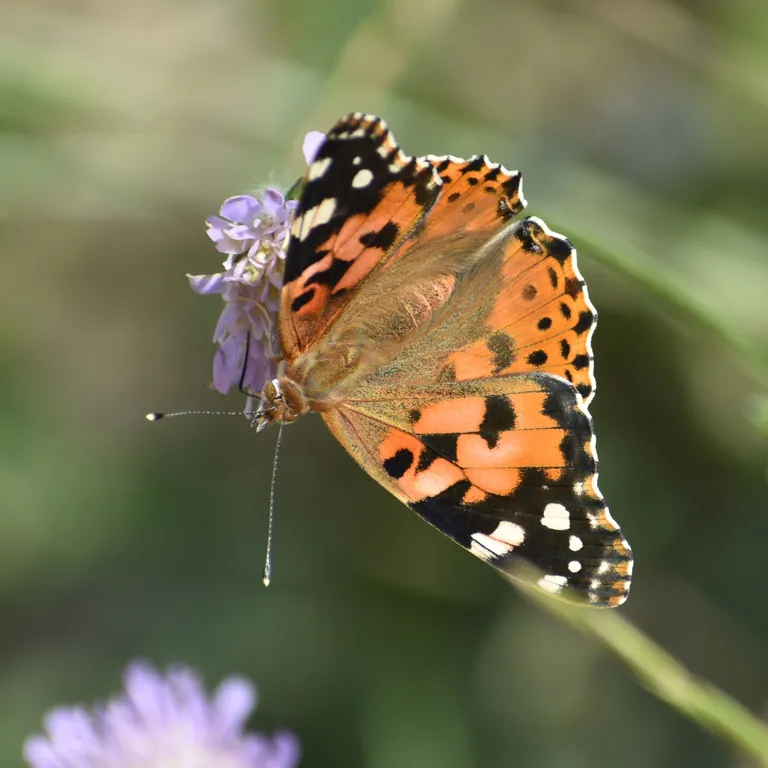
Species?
Vanessa cardui
